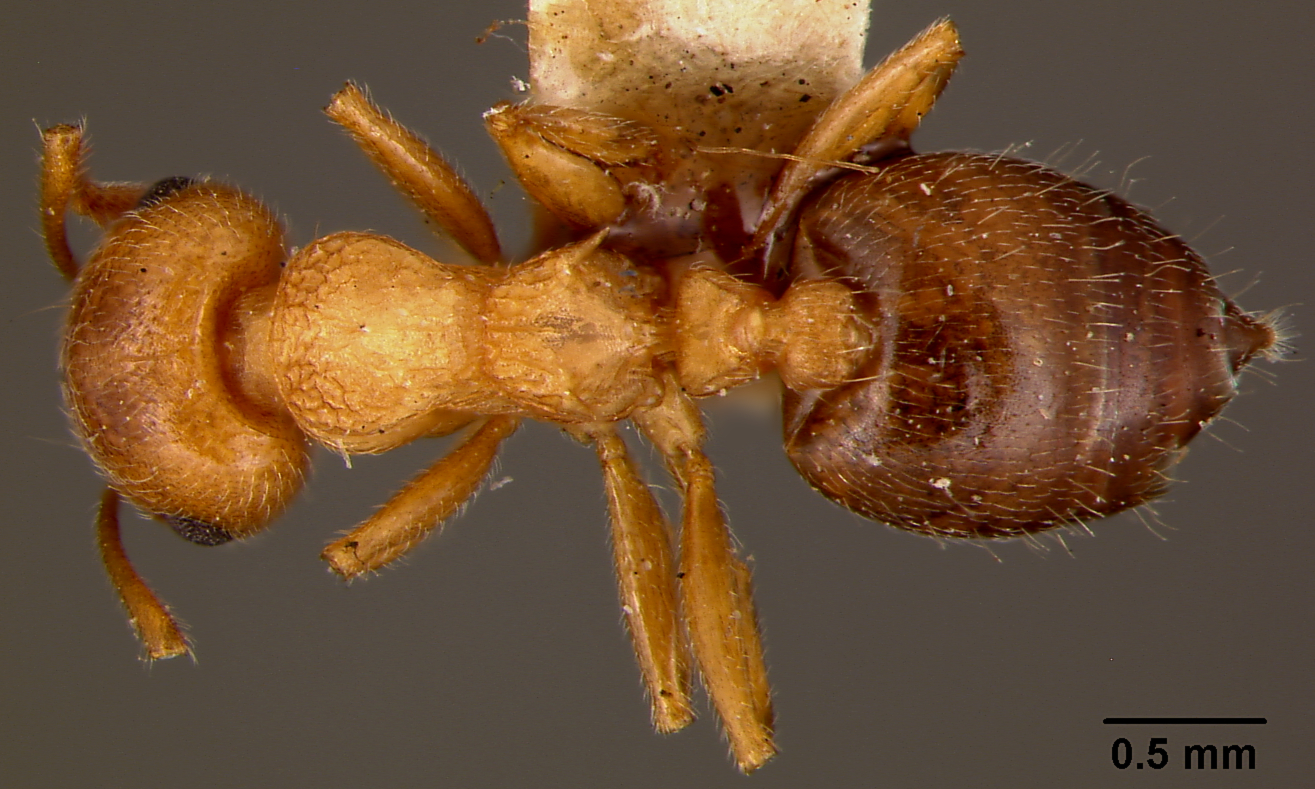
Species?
Crematogaster rossi
